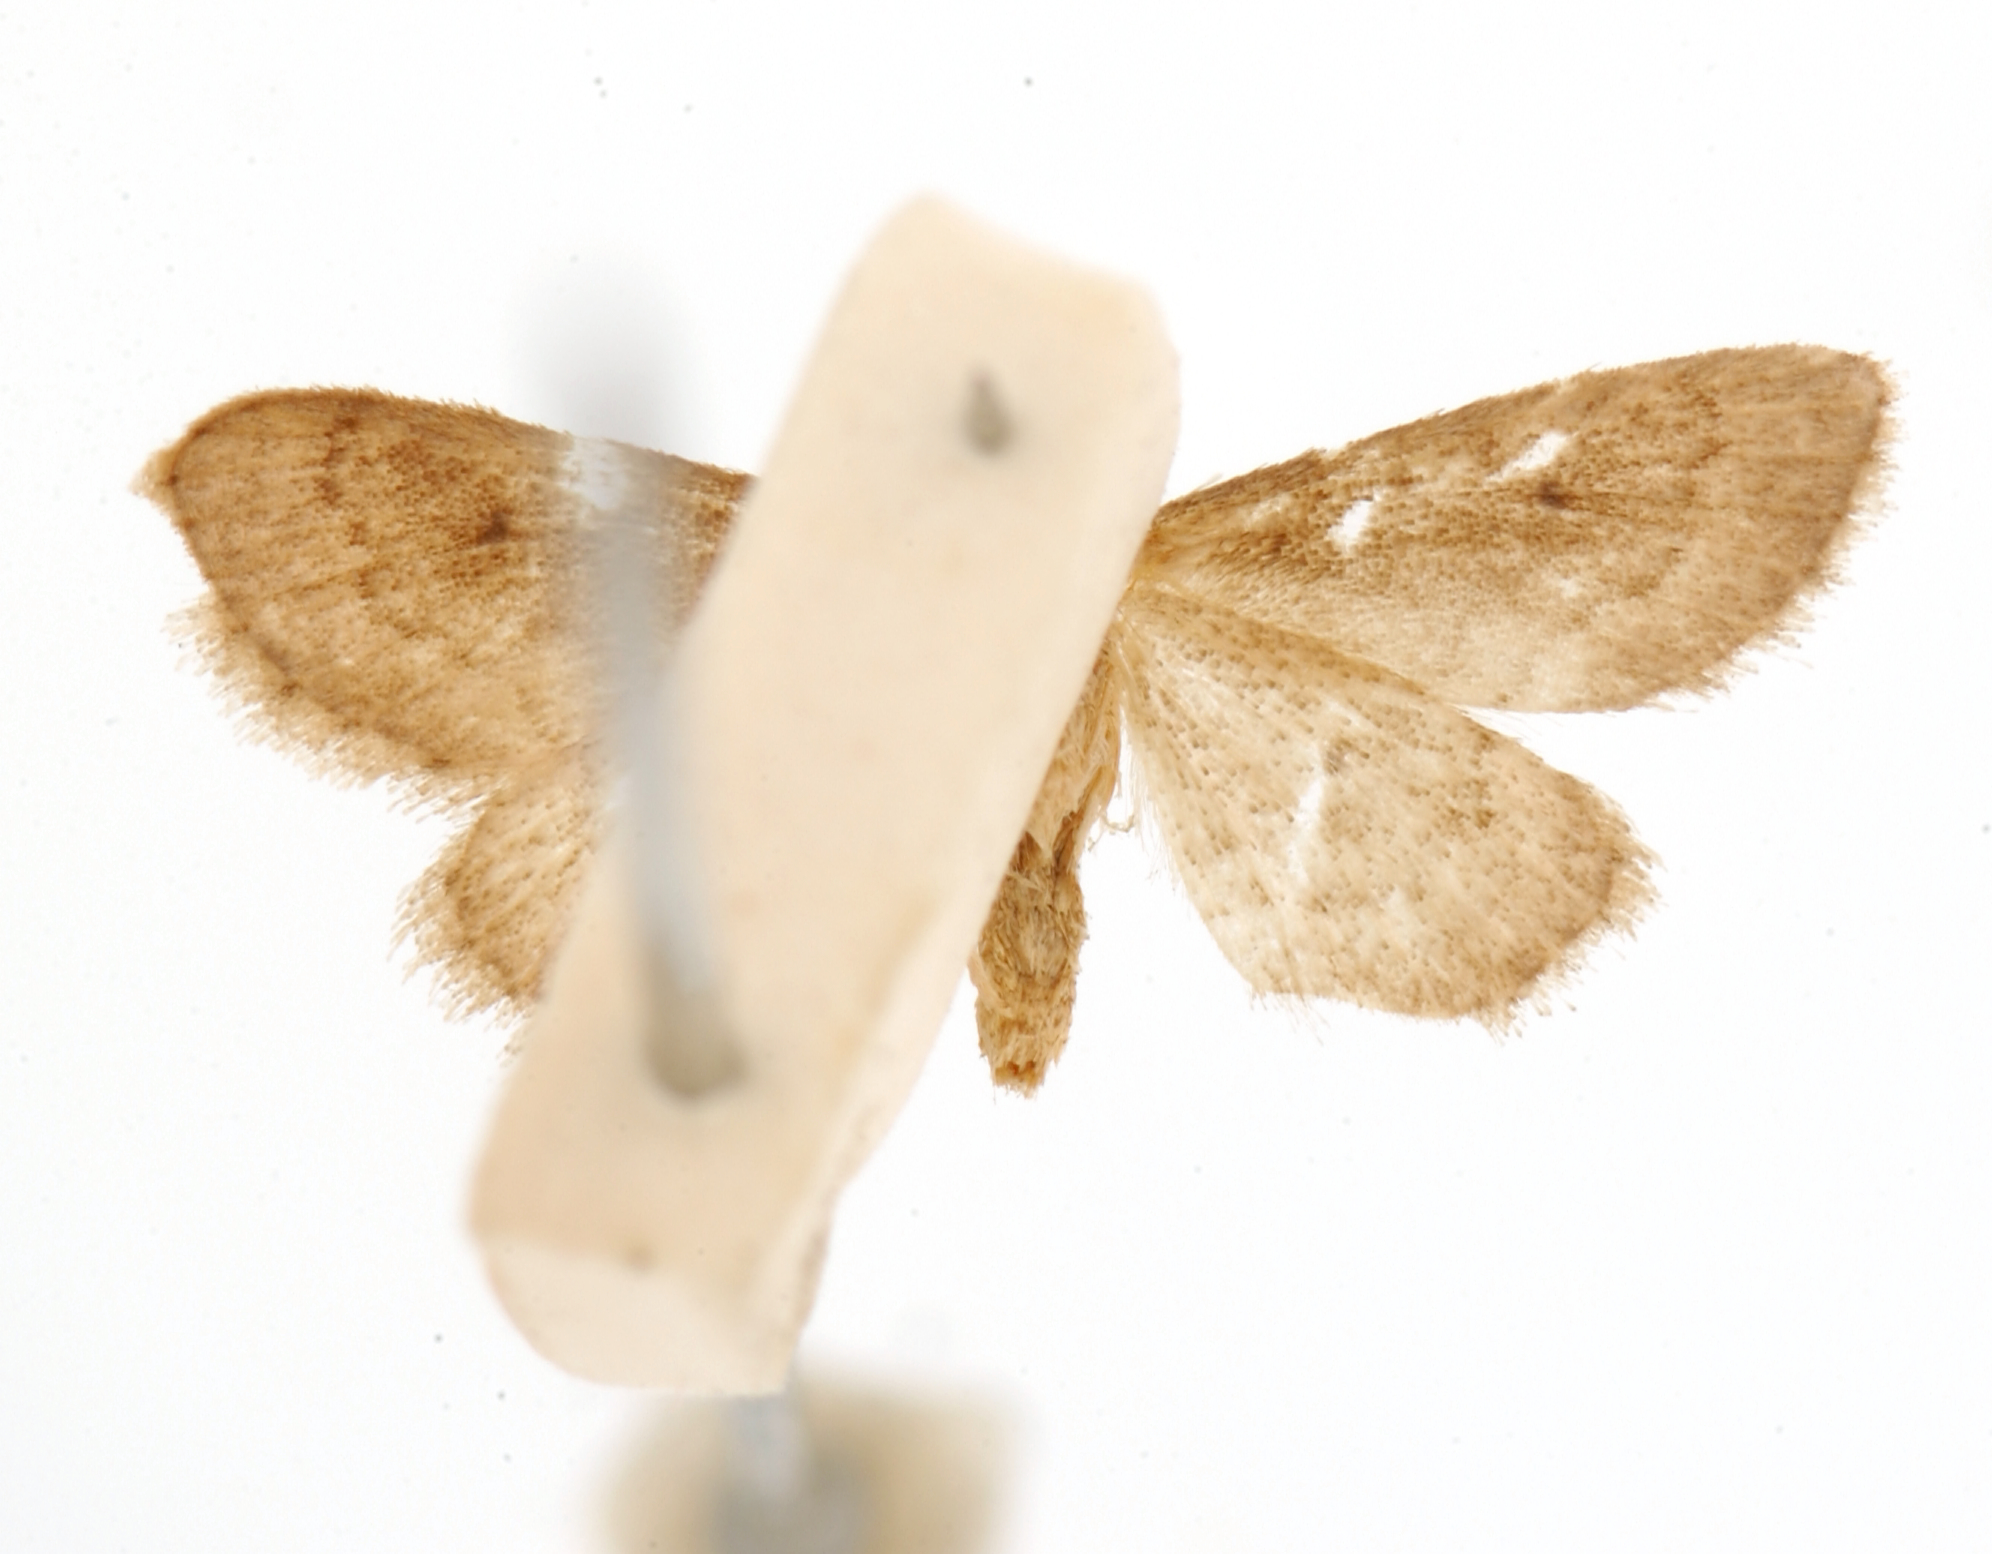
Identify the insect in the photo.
Ptychopoda imbellis
